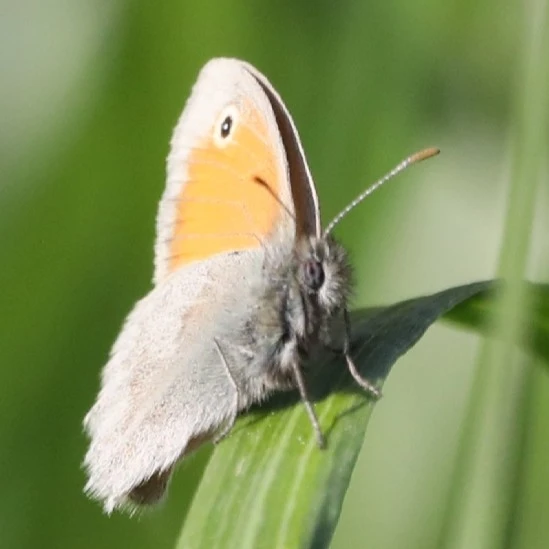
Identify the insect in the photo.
Coenonympha pamphilus
